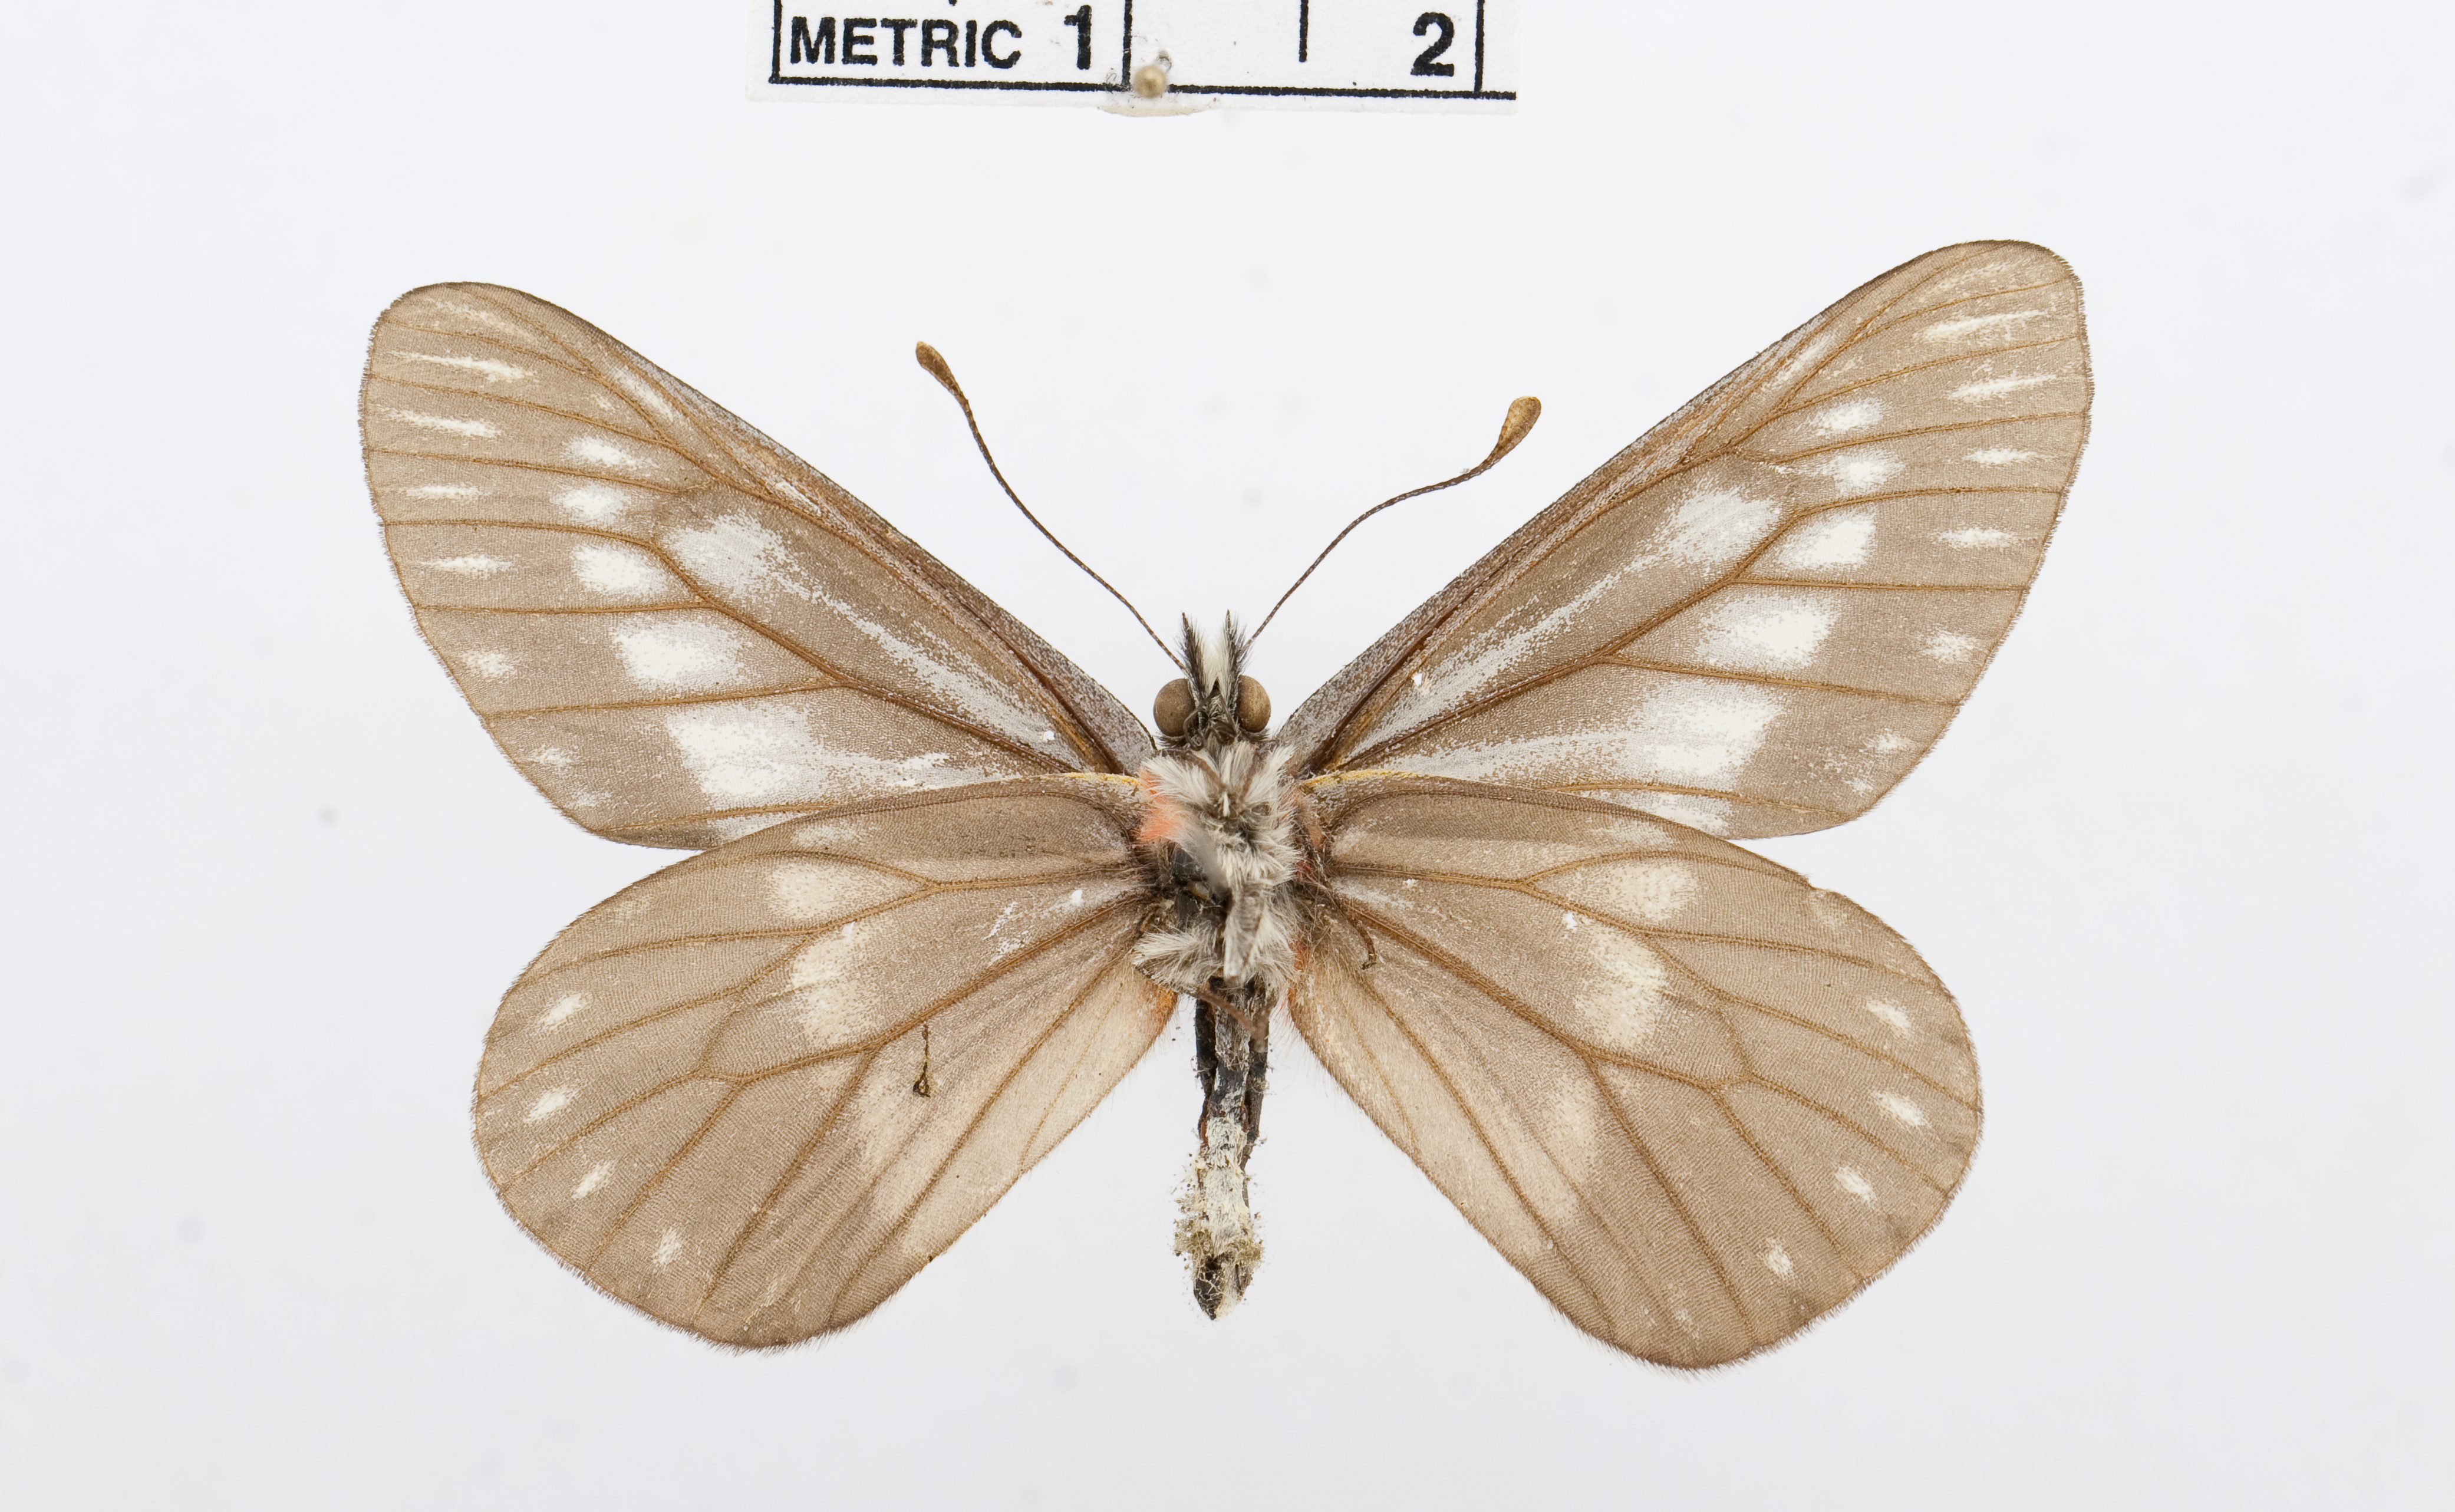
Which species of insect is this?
Eucheira socialis
